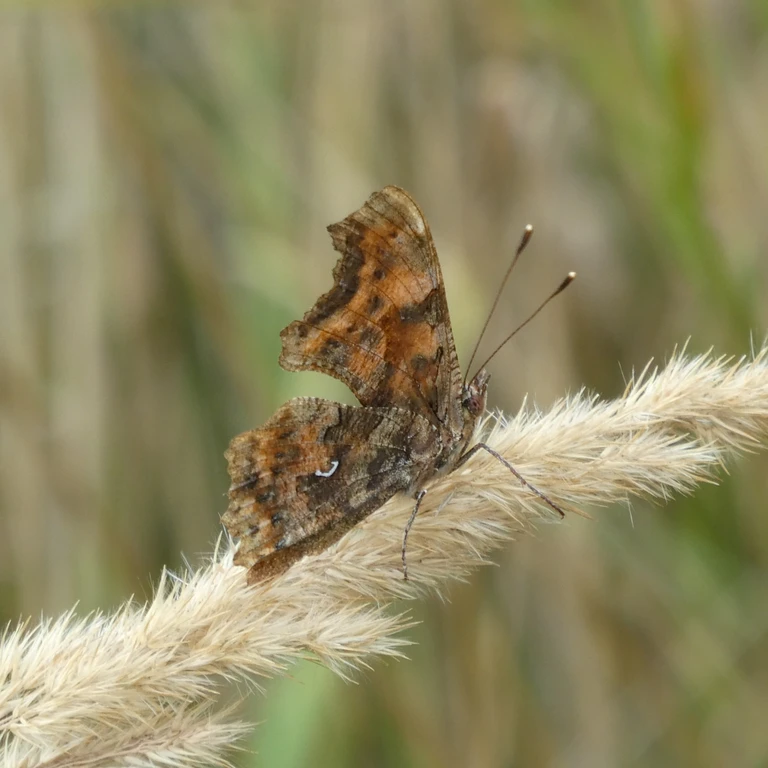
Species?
Polygonia c-album
